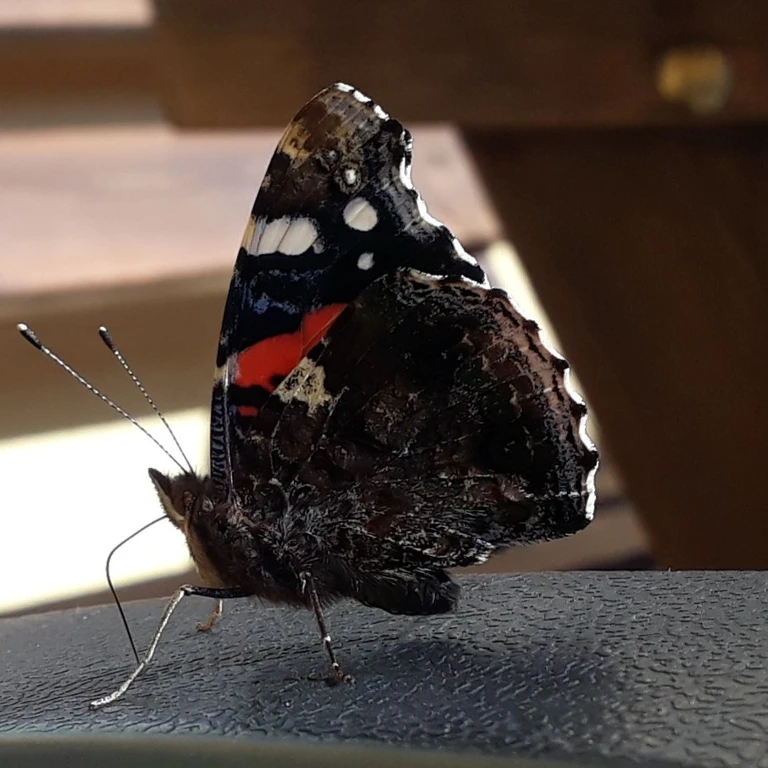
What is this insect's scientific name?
Vanessa atalanta
